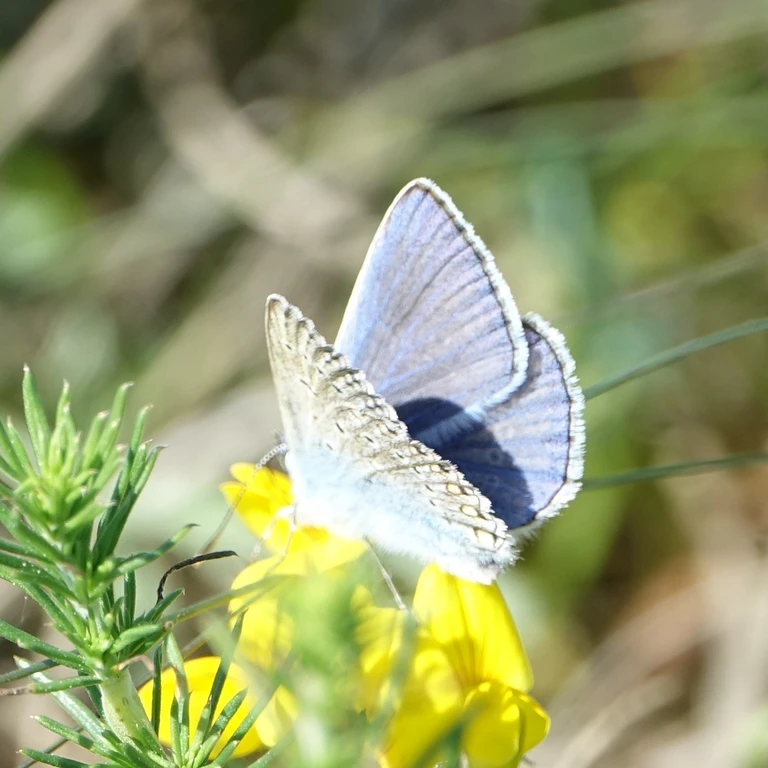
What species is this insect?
Polyommatus icarus
